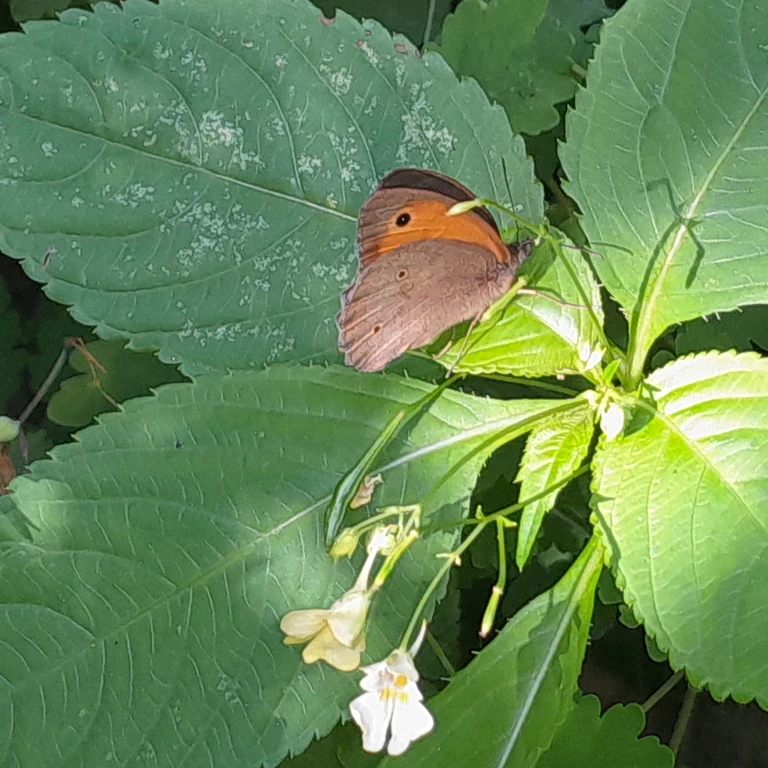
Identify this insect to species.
Maniola jurtina
